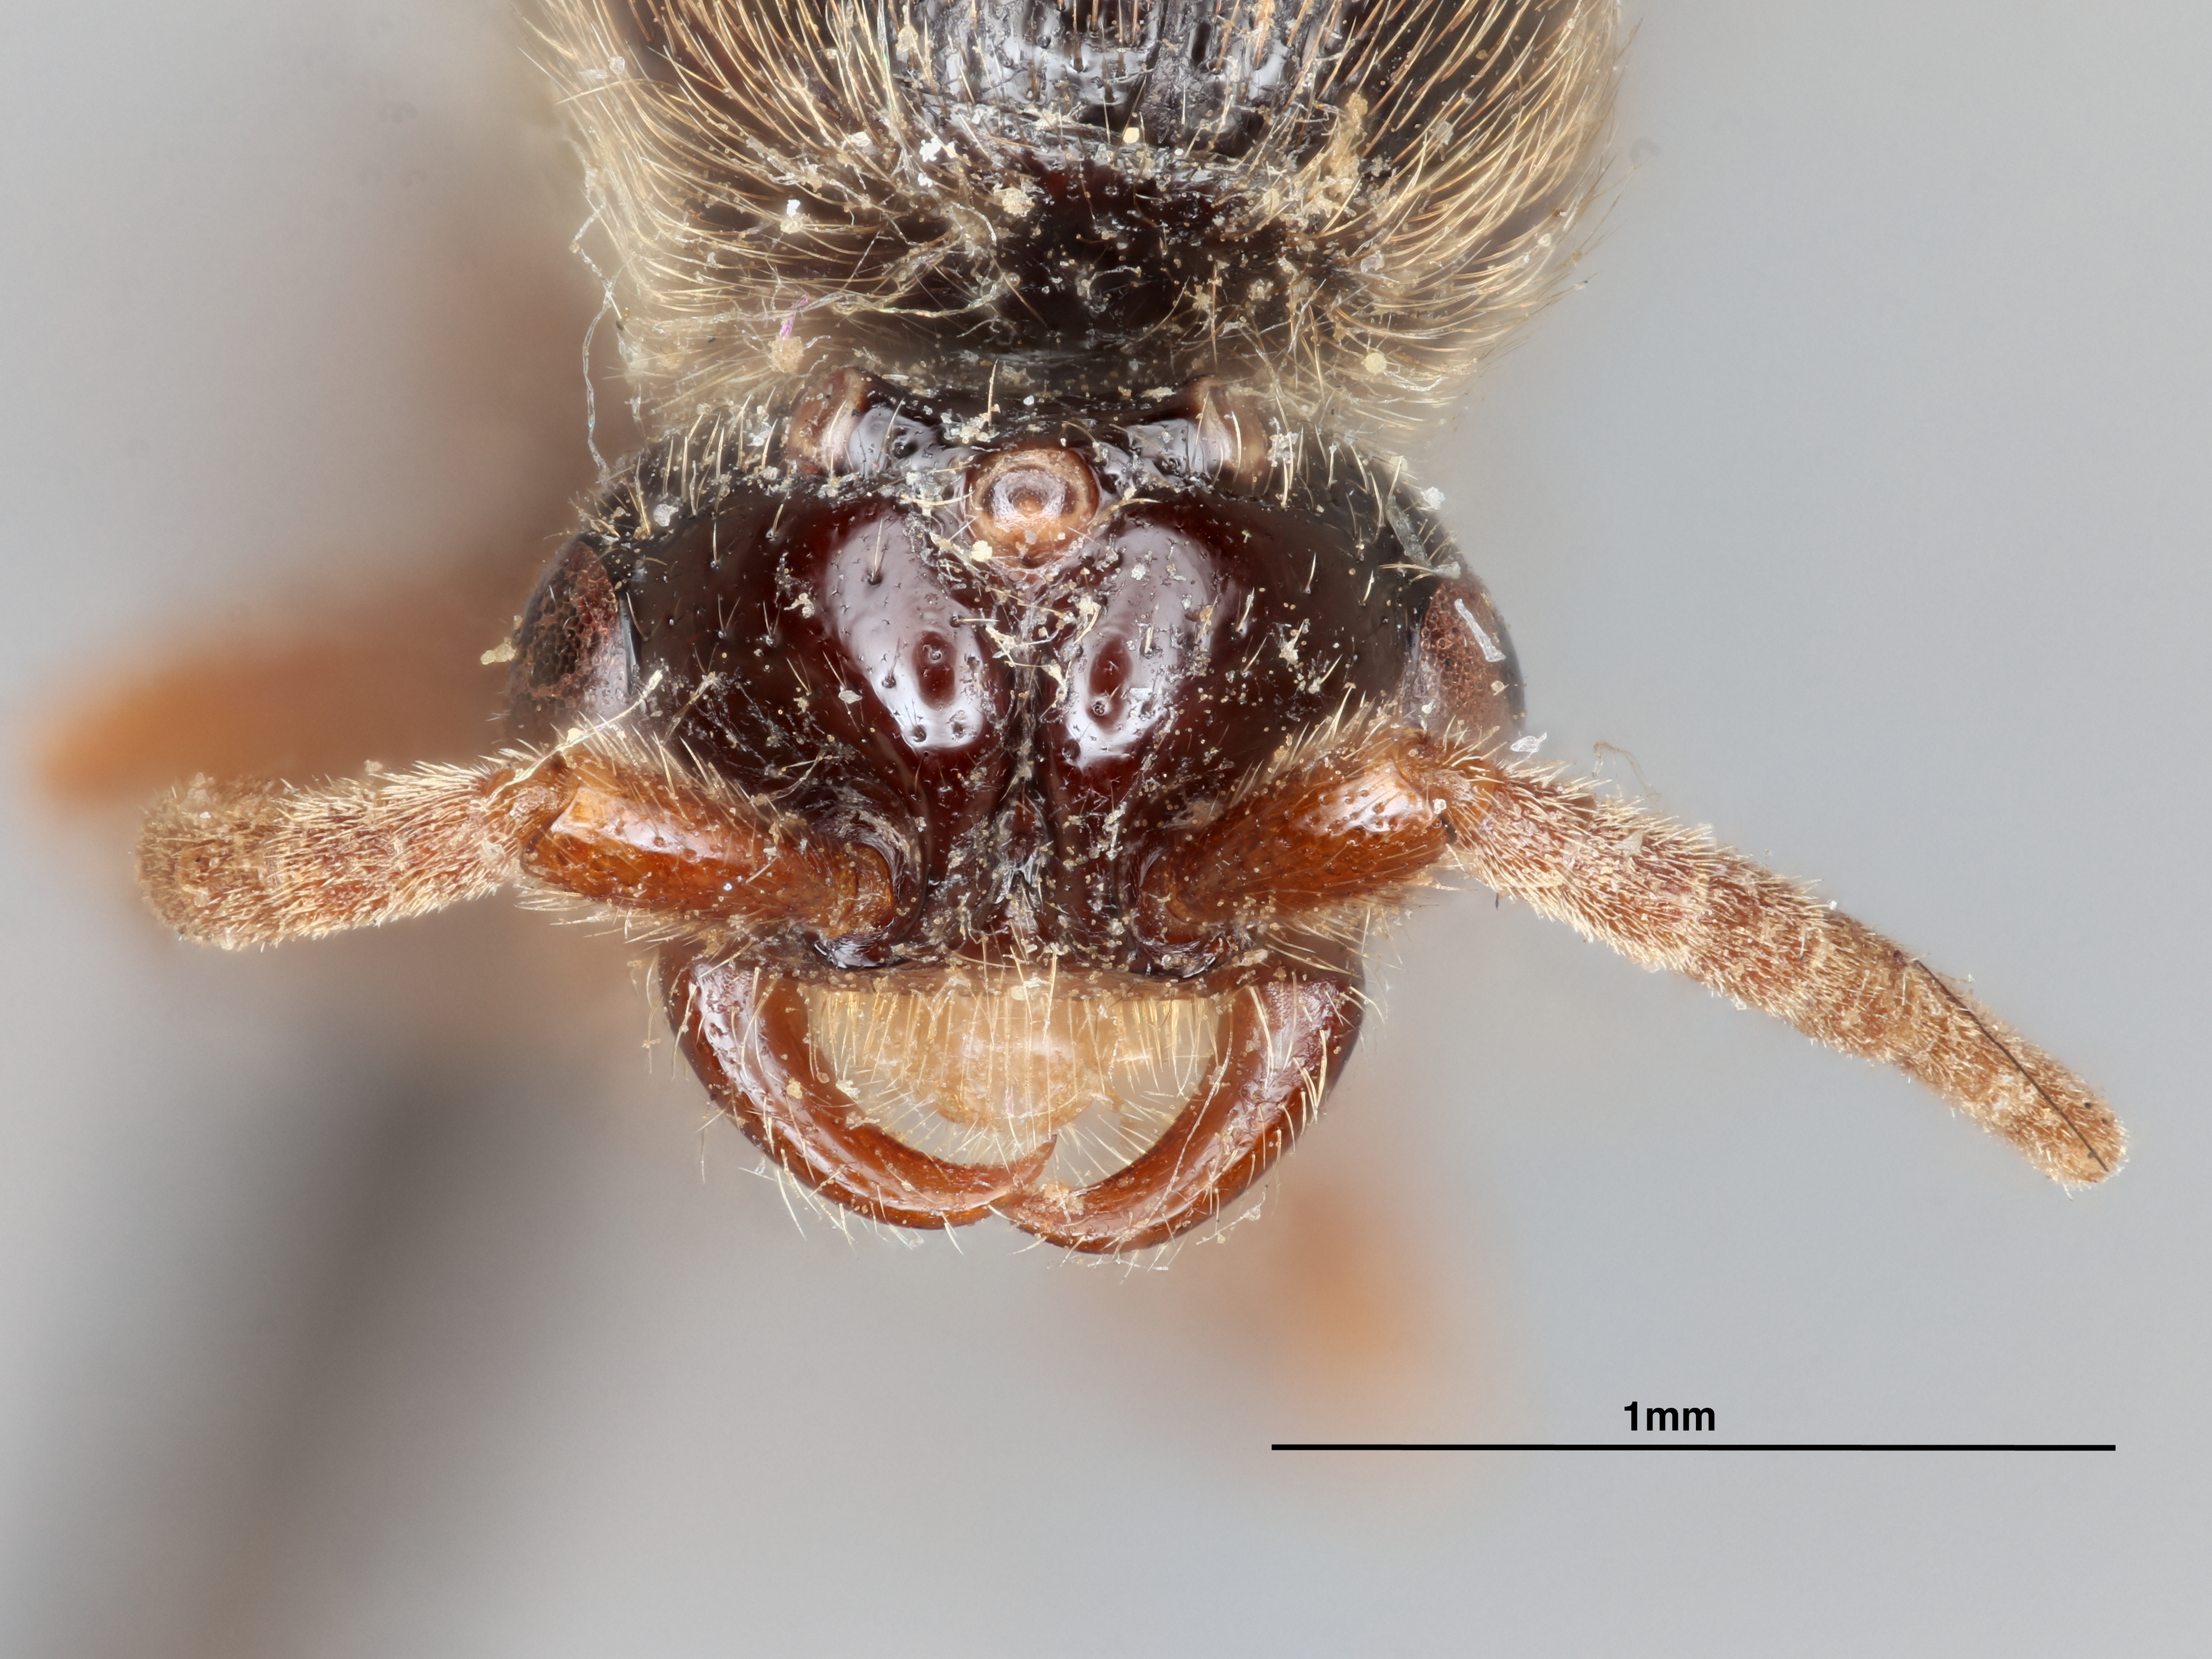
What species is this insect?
Eciton mojave
